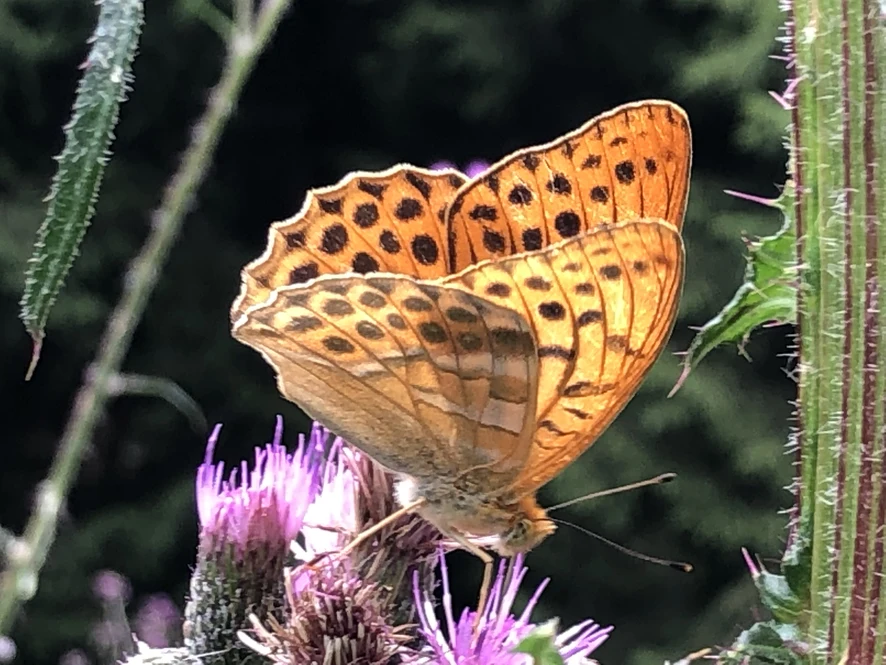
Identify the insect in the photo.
Argynnis paphia
